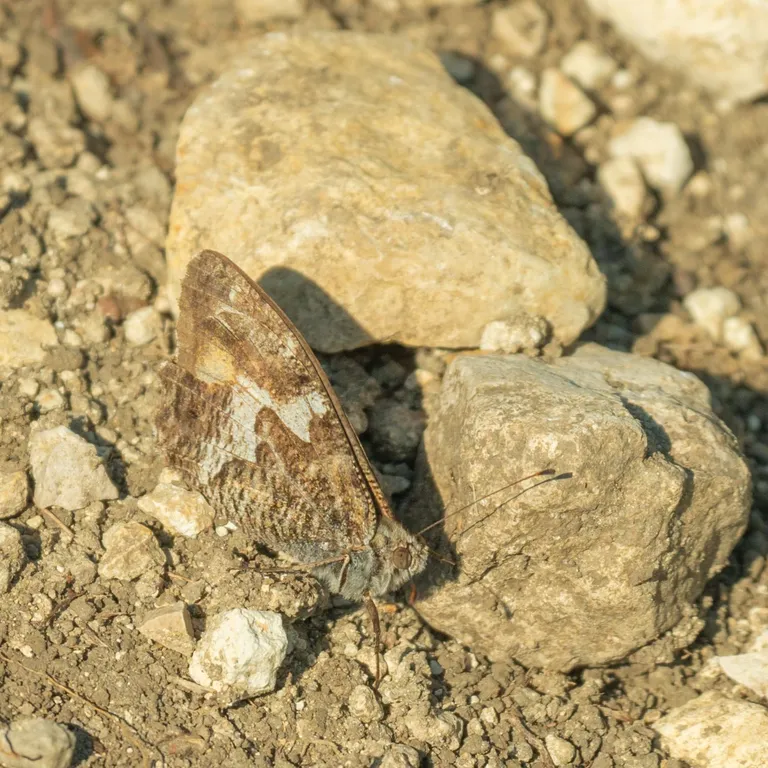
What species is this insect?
Hipparchia semele
